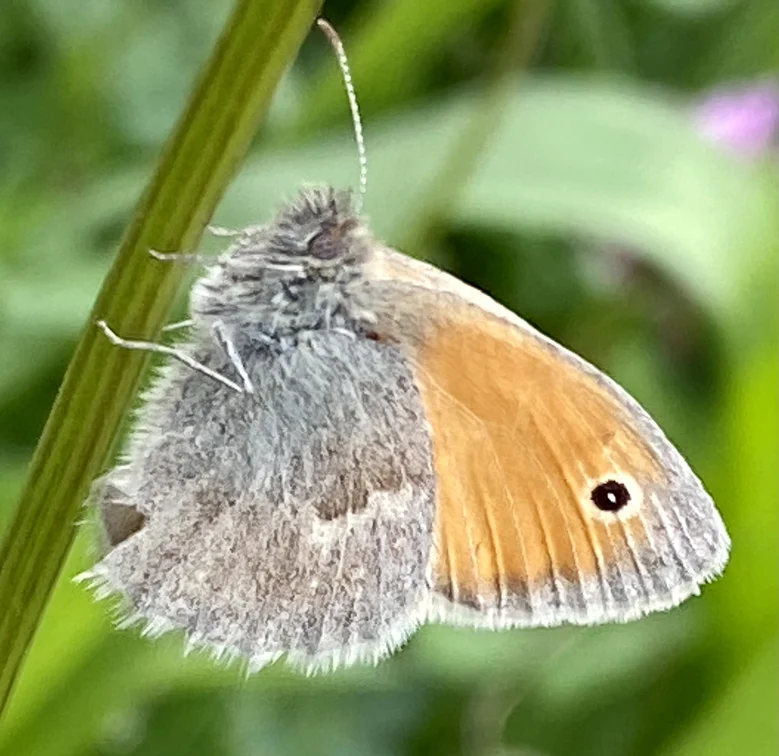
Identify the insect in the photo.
Coenonympha pamphilus
